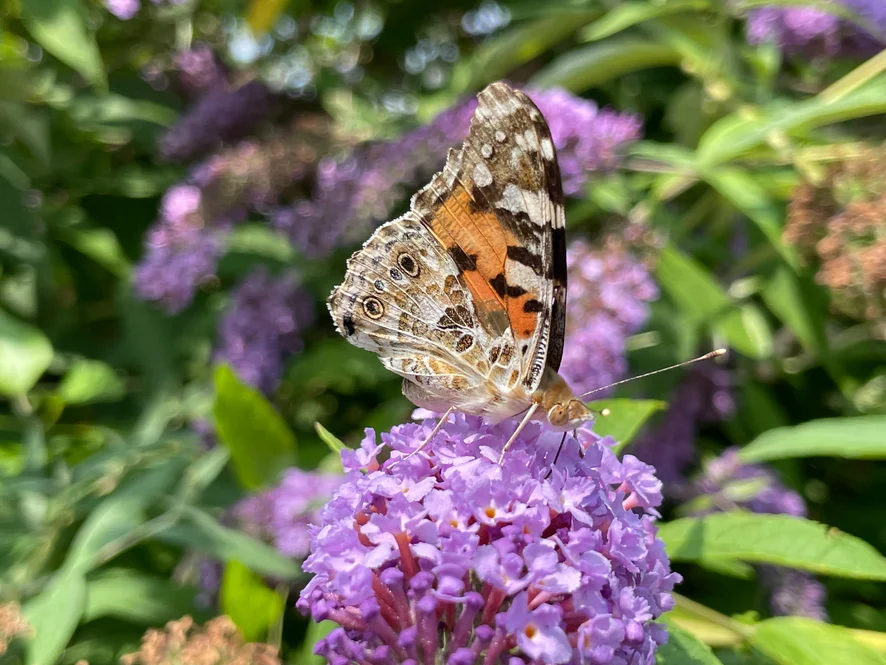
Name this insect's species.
Vanessa cardui
